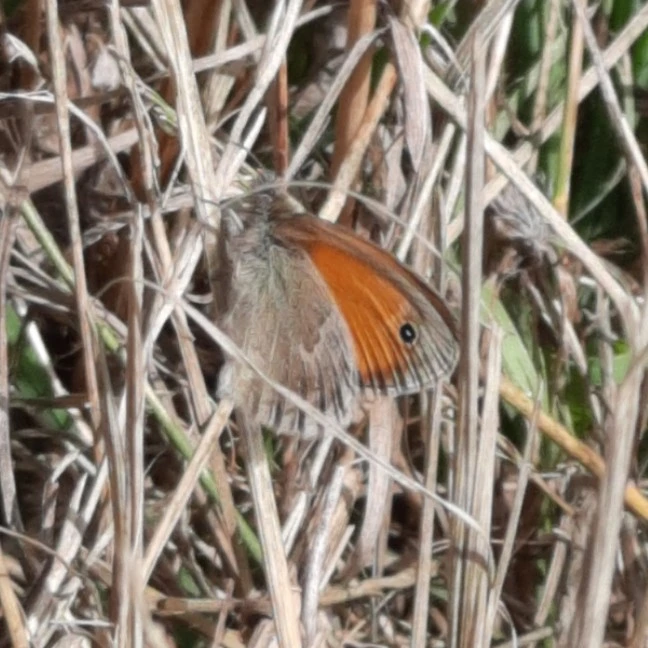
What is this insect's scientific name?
Coenonympha pamphilus
